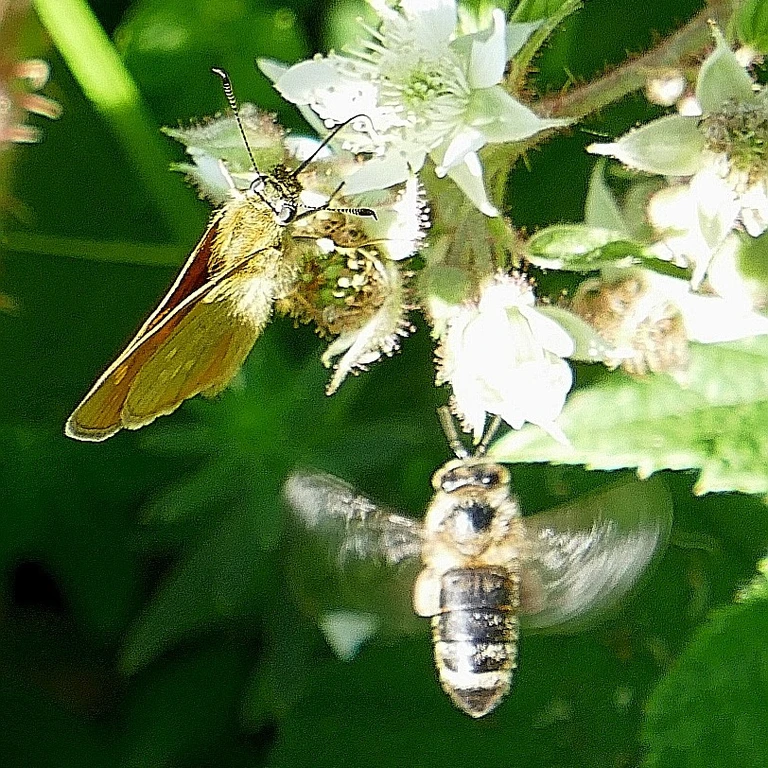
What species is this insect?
Ochlodes sylvanus (also Ochlodes venata)
